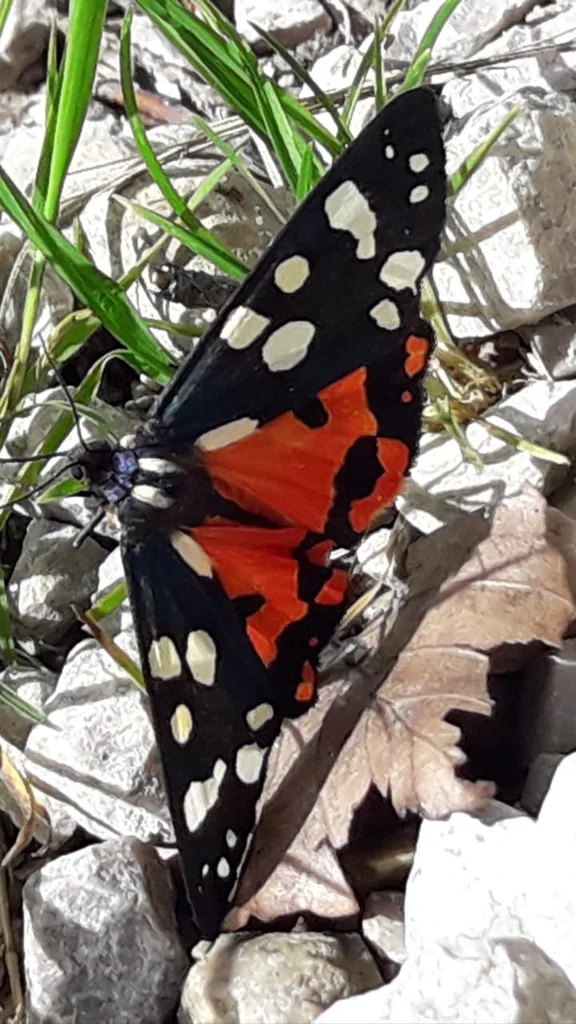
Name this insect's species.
Callimorpha dominula
